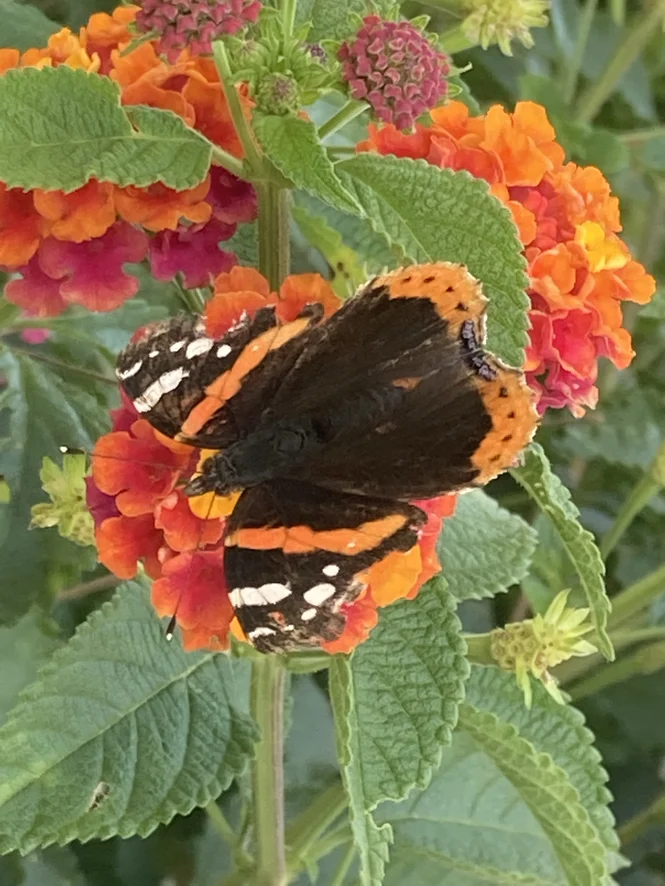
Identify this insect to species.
Vanessa atalanta
